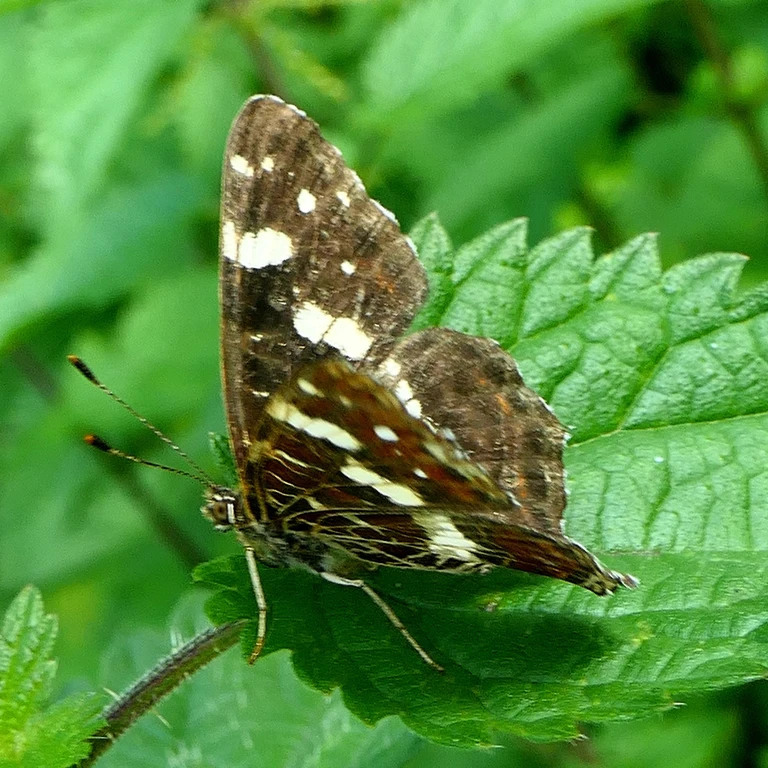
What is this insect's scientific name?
Araschnia levana
